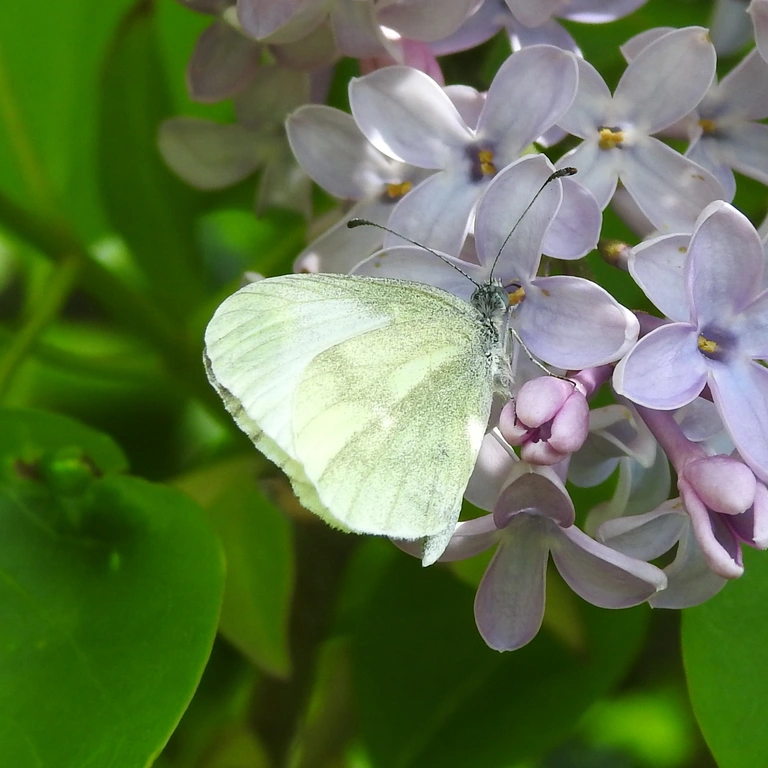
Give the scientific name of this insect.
Leptidea sinapis/juvernica
